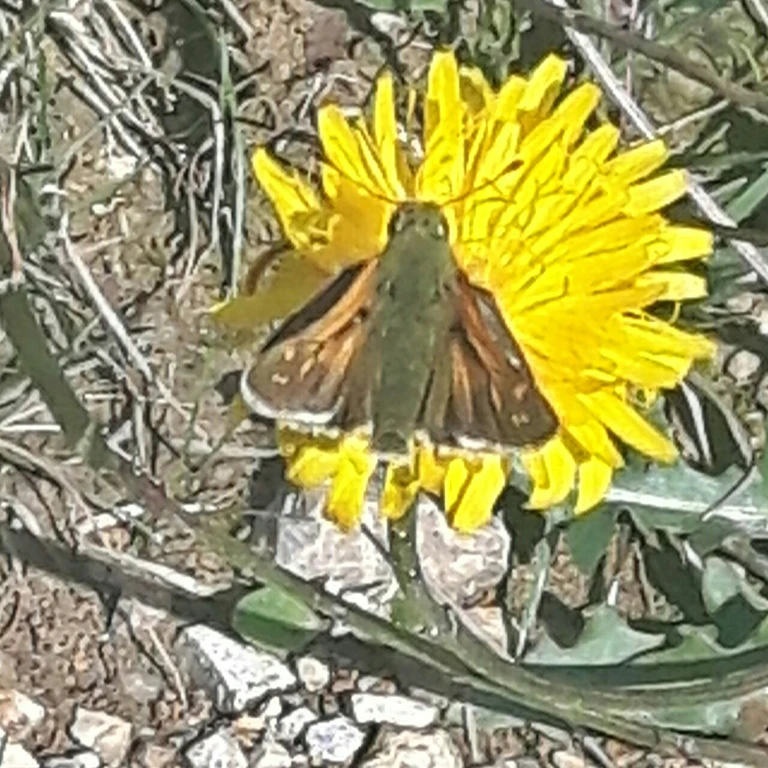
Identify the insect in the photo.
Hesperia comma
